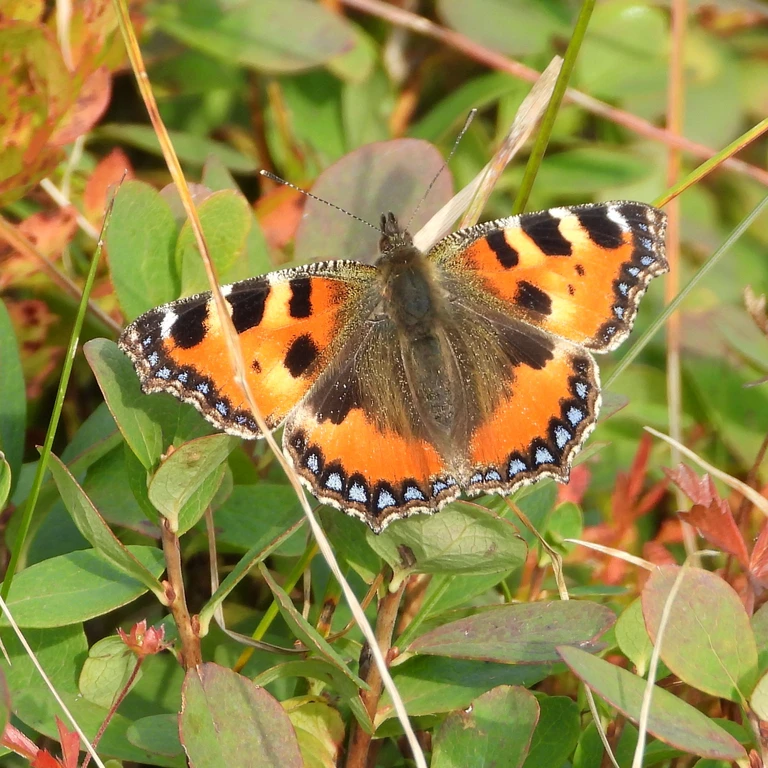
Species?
Aglais urticae
